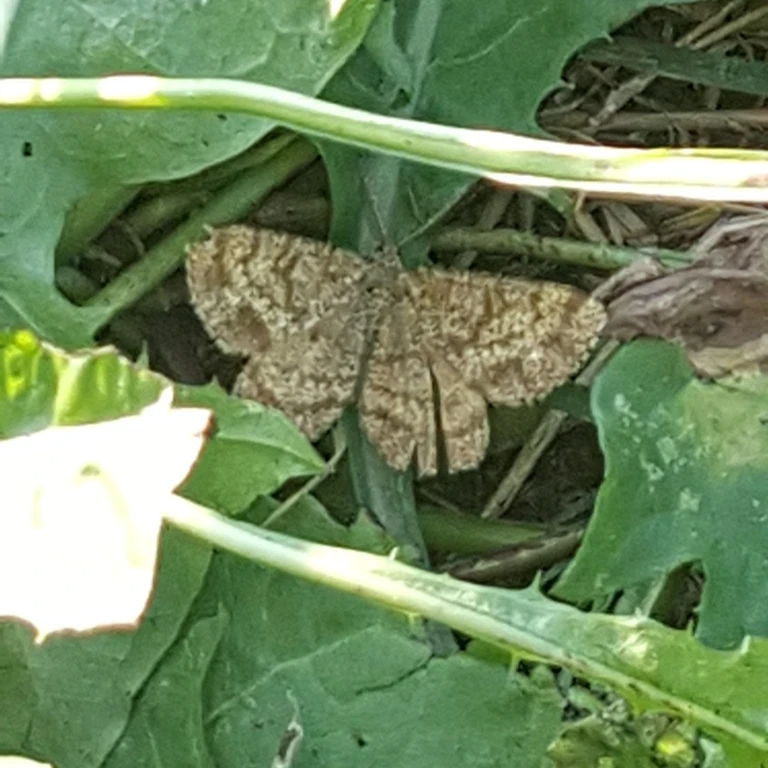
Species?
Ematurga atomaria
